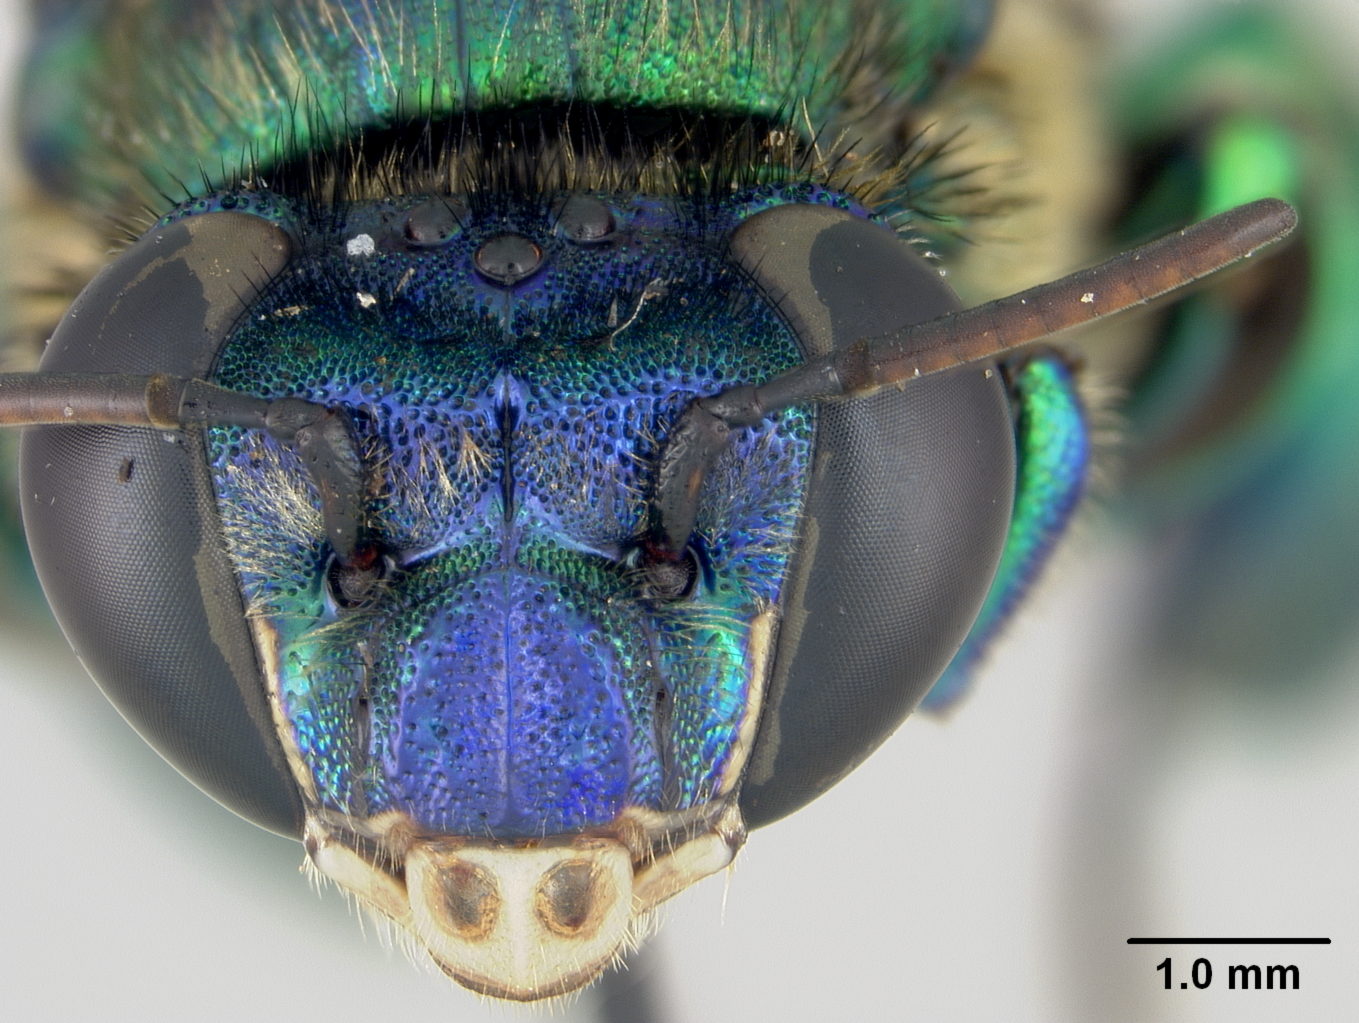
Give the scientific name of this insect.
Euglossa magnipes
